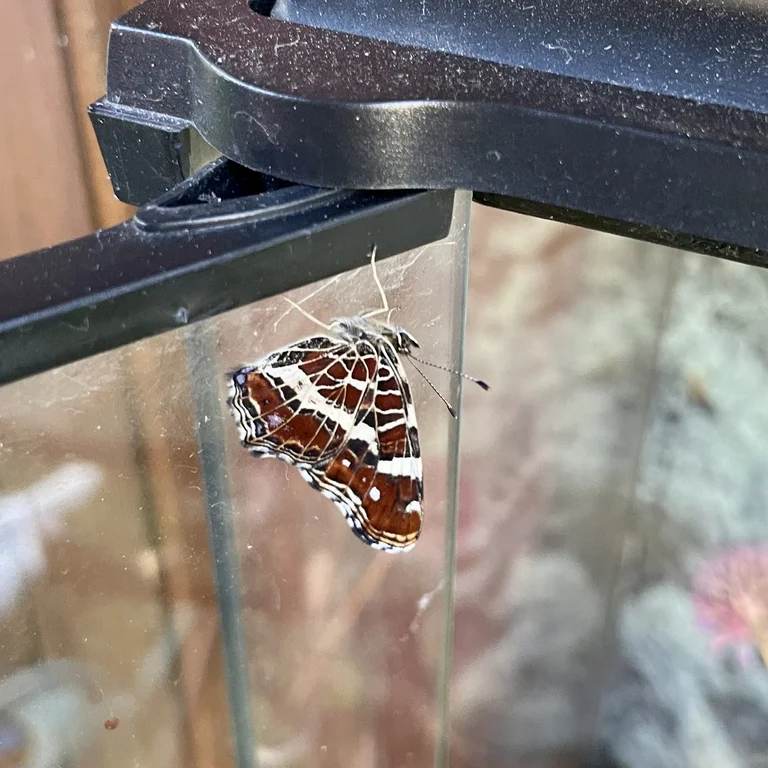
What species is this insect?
Araschnia levana
